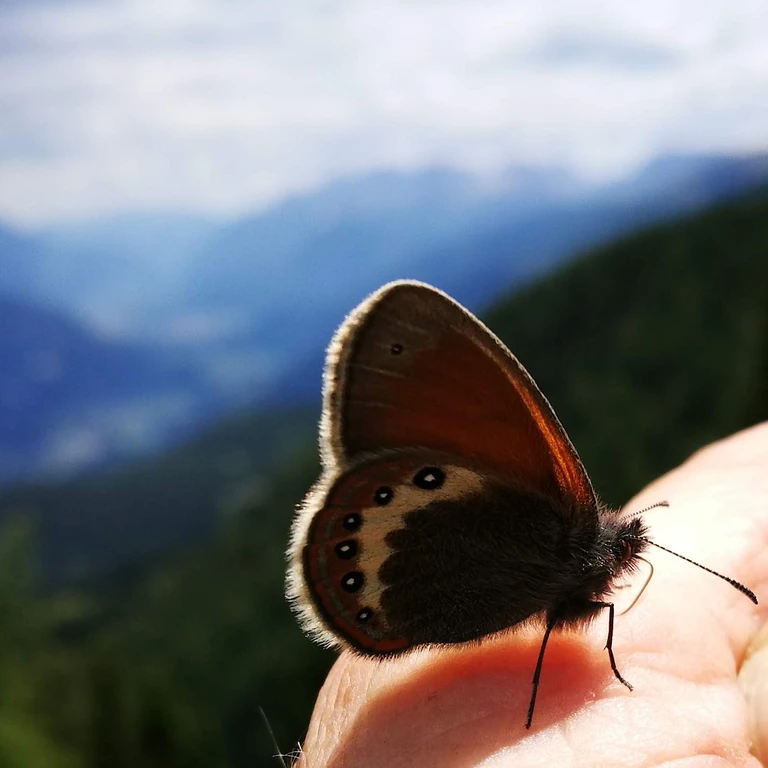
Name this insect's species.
Coenonympha gardetta
